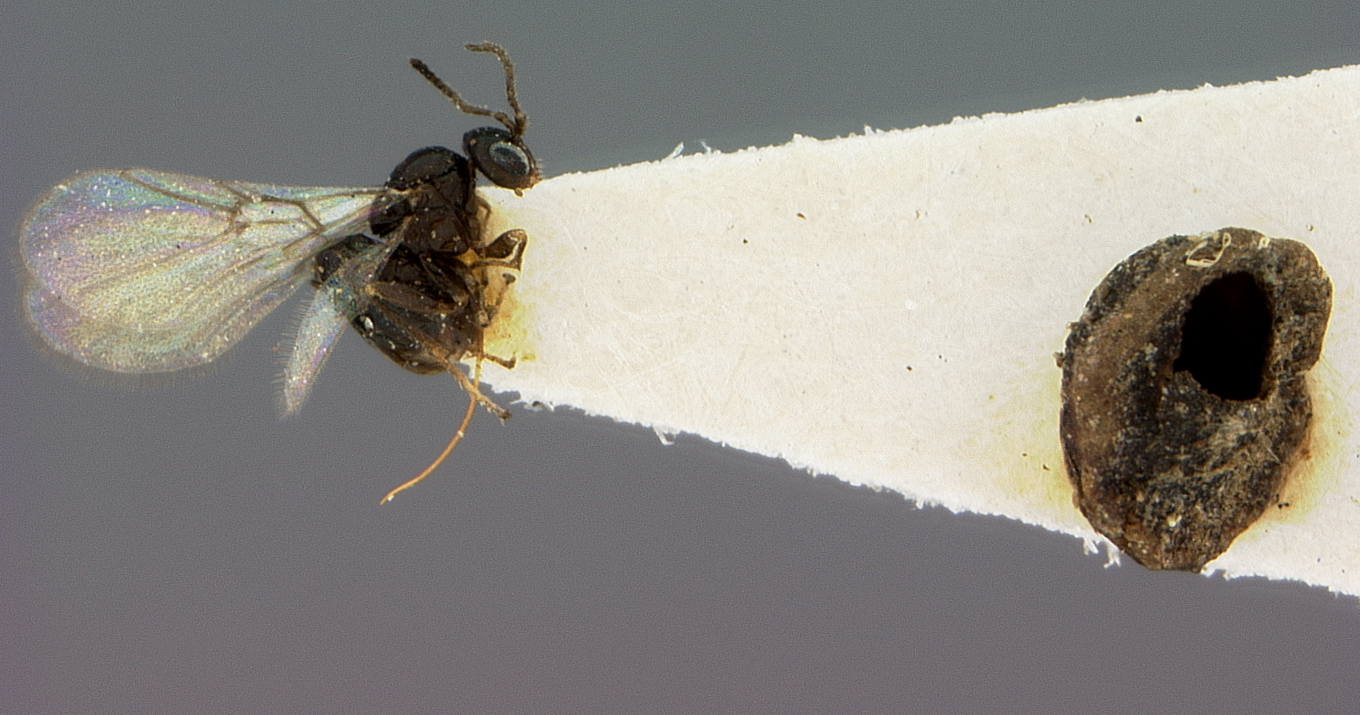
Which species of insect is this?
Neuroterus tantulus
